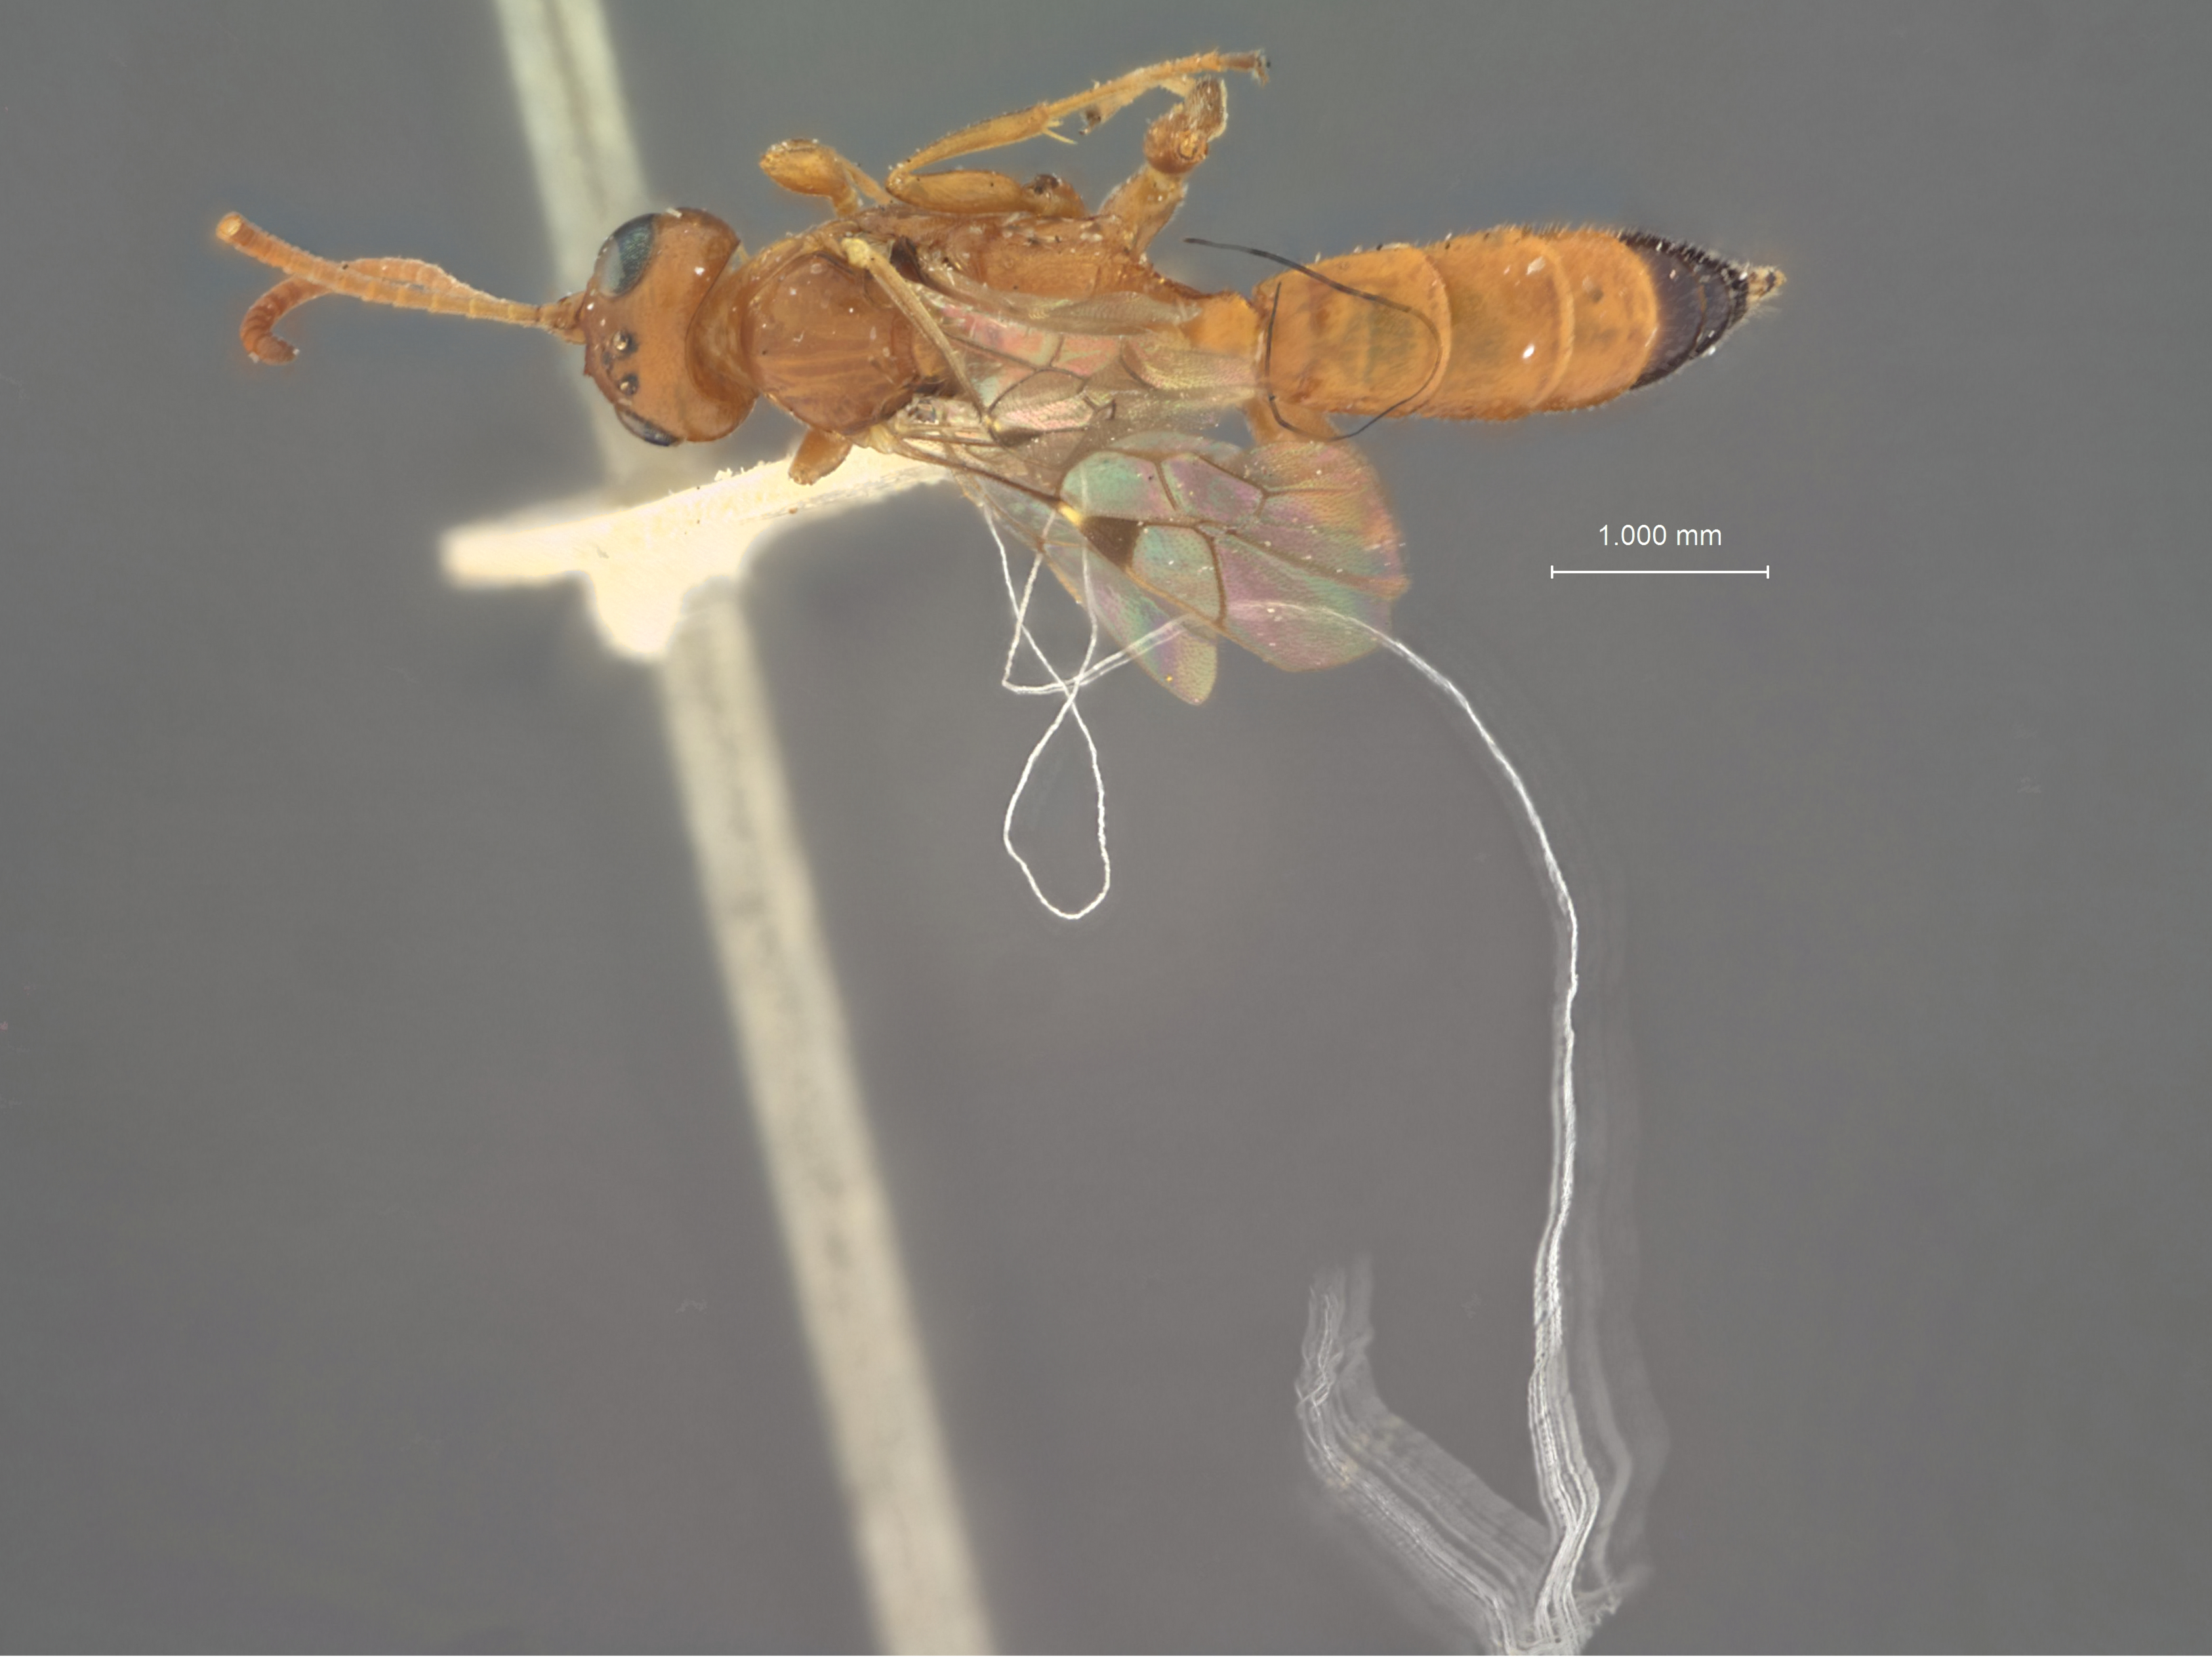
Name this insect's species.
Phaeogenes ineptifrons
